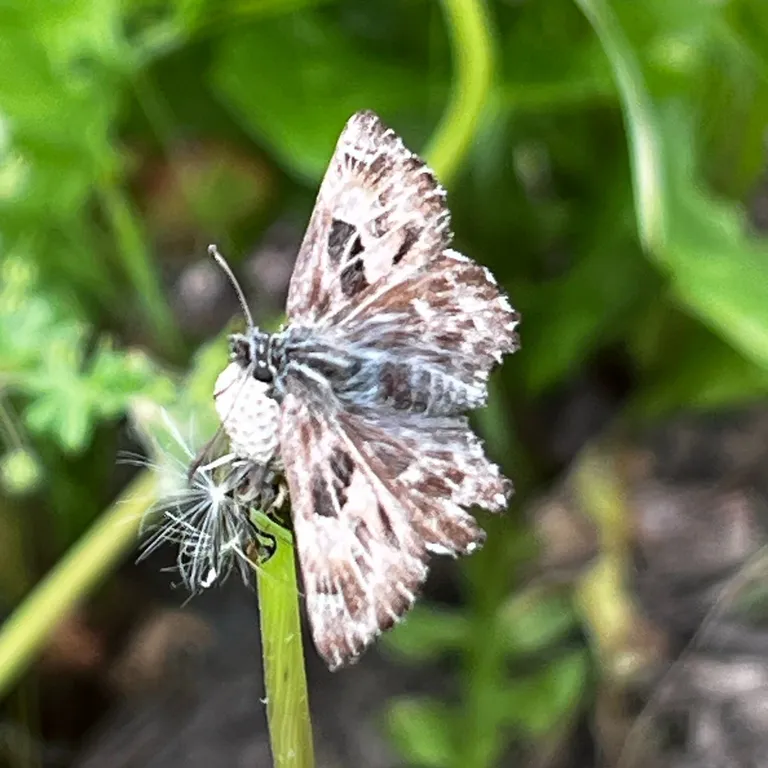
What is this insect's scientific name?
Carcharodus alceae
